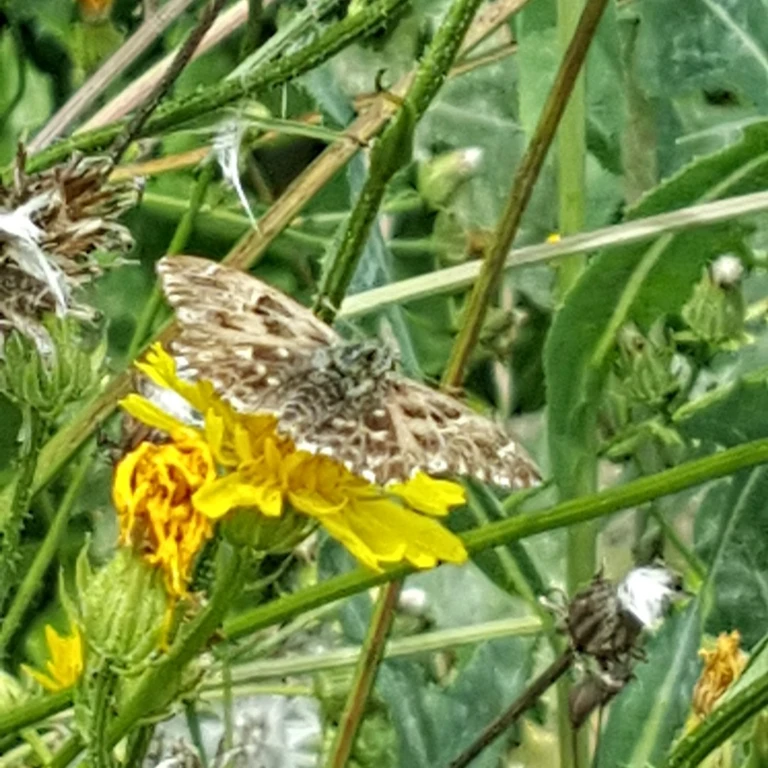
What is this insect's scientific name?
Carcharodus alceae
